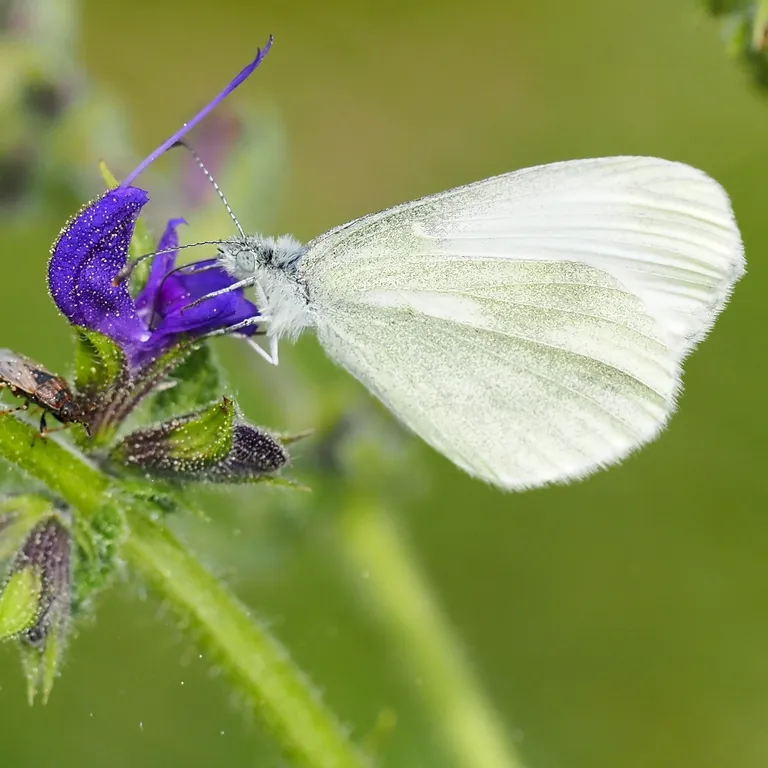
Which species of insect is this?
Leptidea sinapis/juvernica
